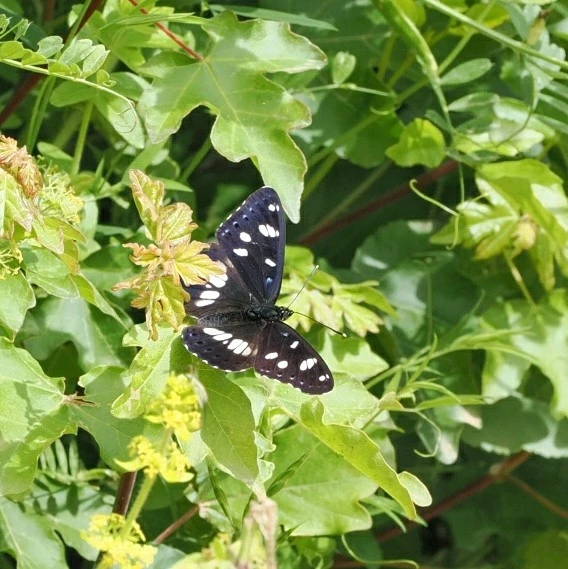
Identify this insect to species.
Limenitis reducta
